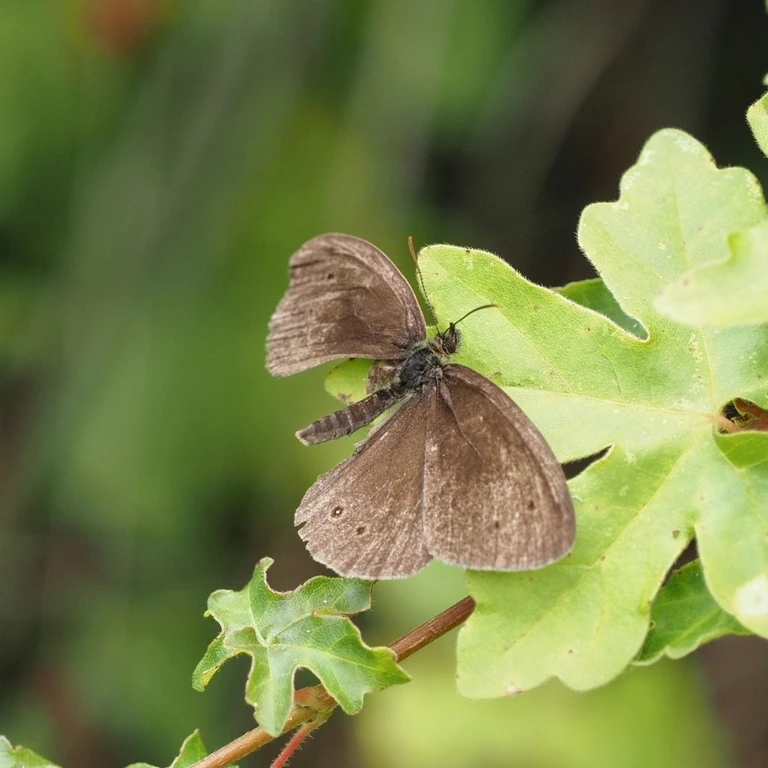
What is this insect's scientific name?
Aphantopus hyperantus
